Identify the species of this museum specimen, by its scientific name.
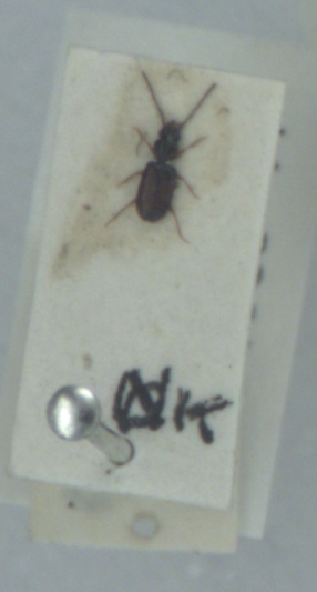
Perileptus areolatus
